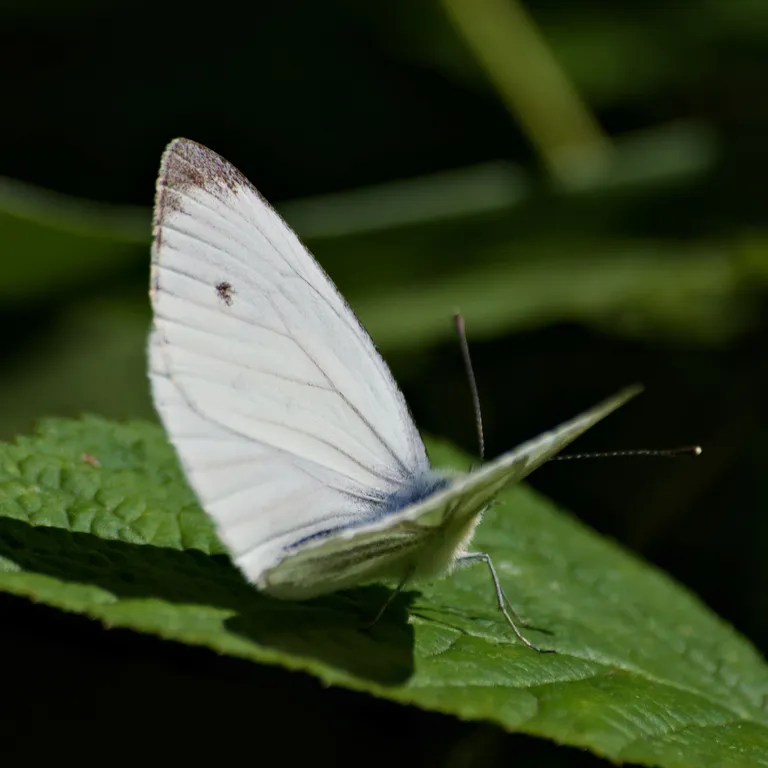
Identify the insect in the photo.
Pieris napi
